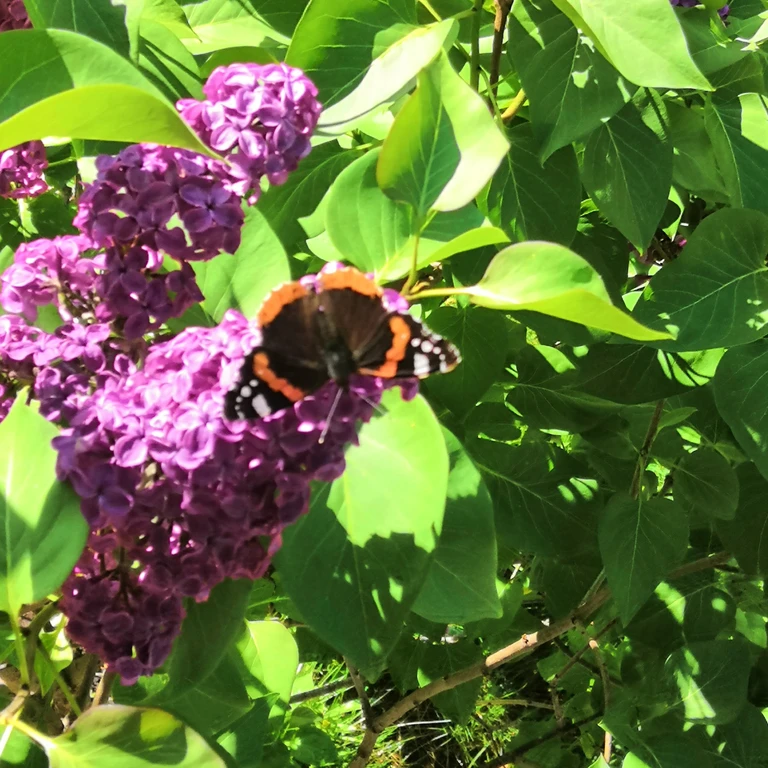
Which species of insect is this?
Vanessa atalanta
